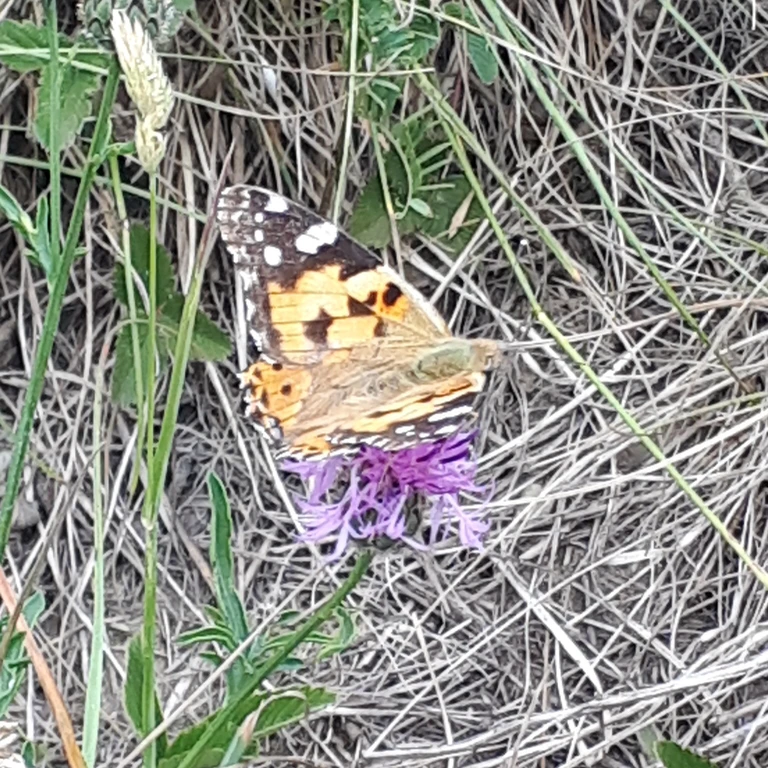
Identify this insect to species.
Vanessa cardui
